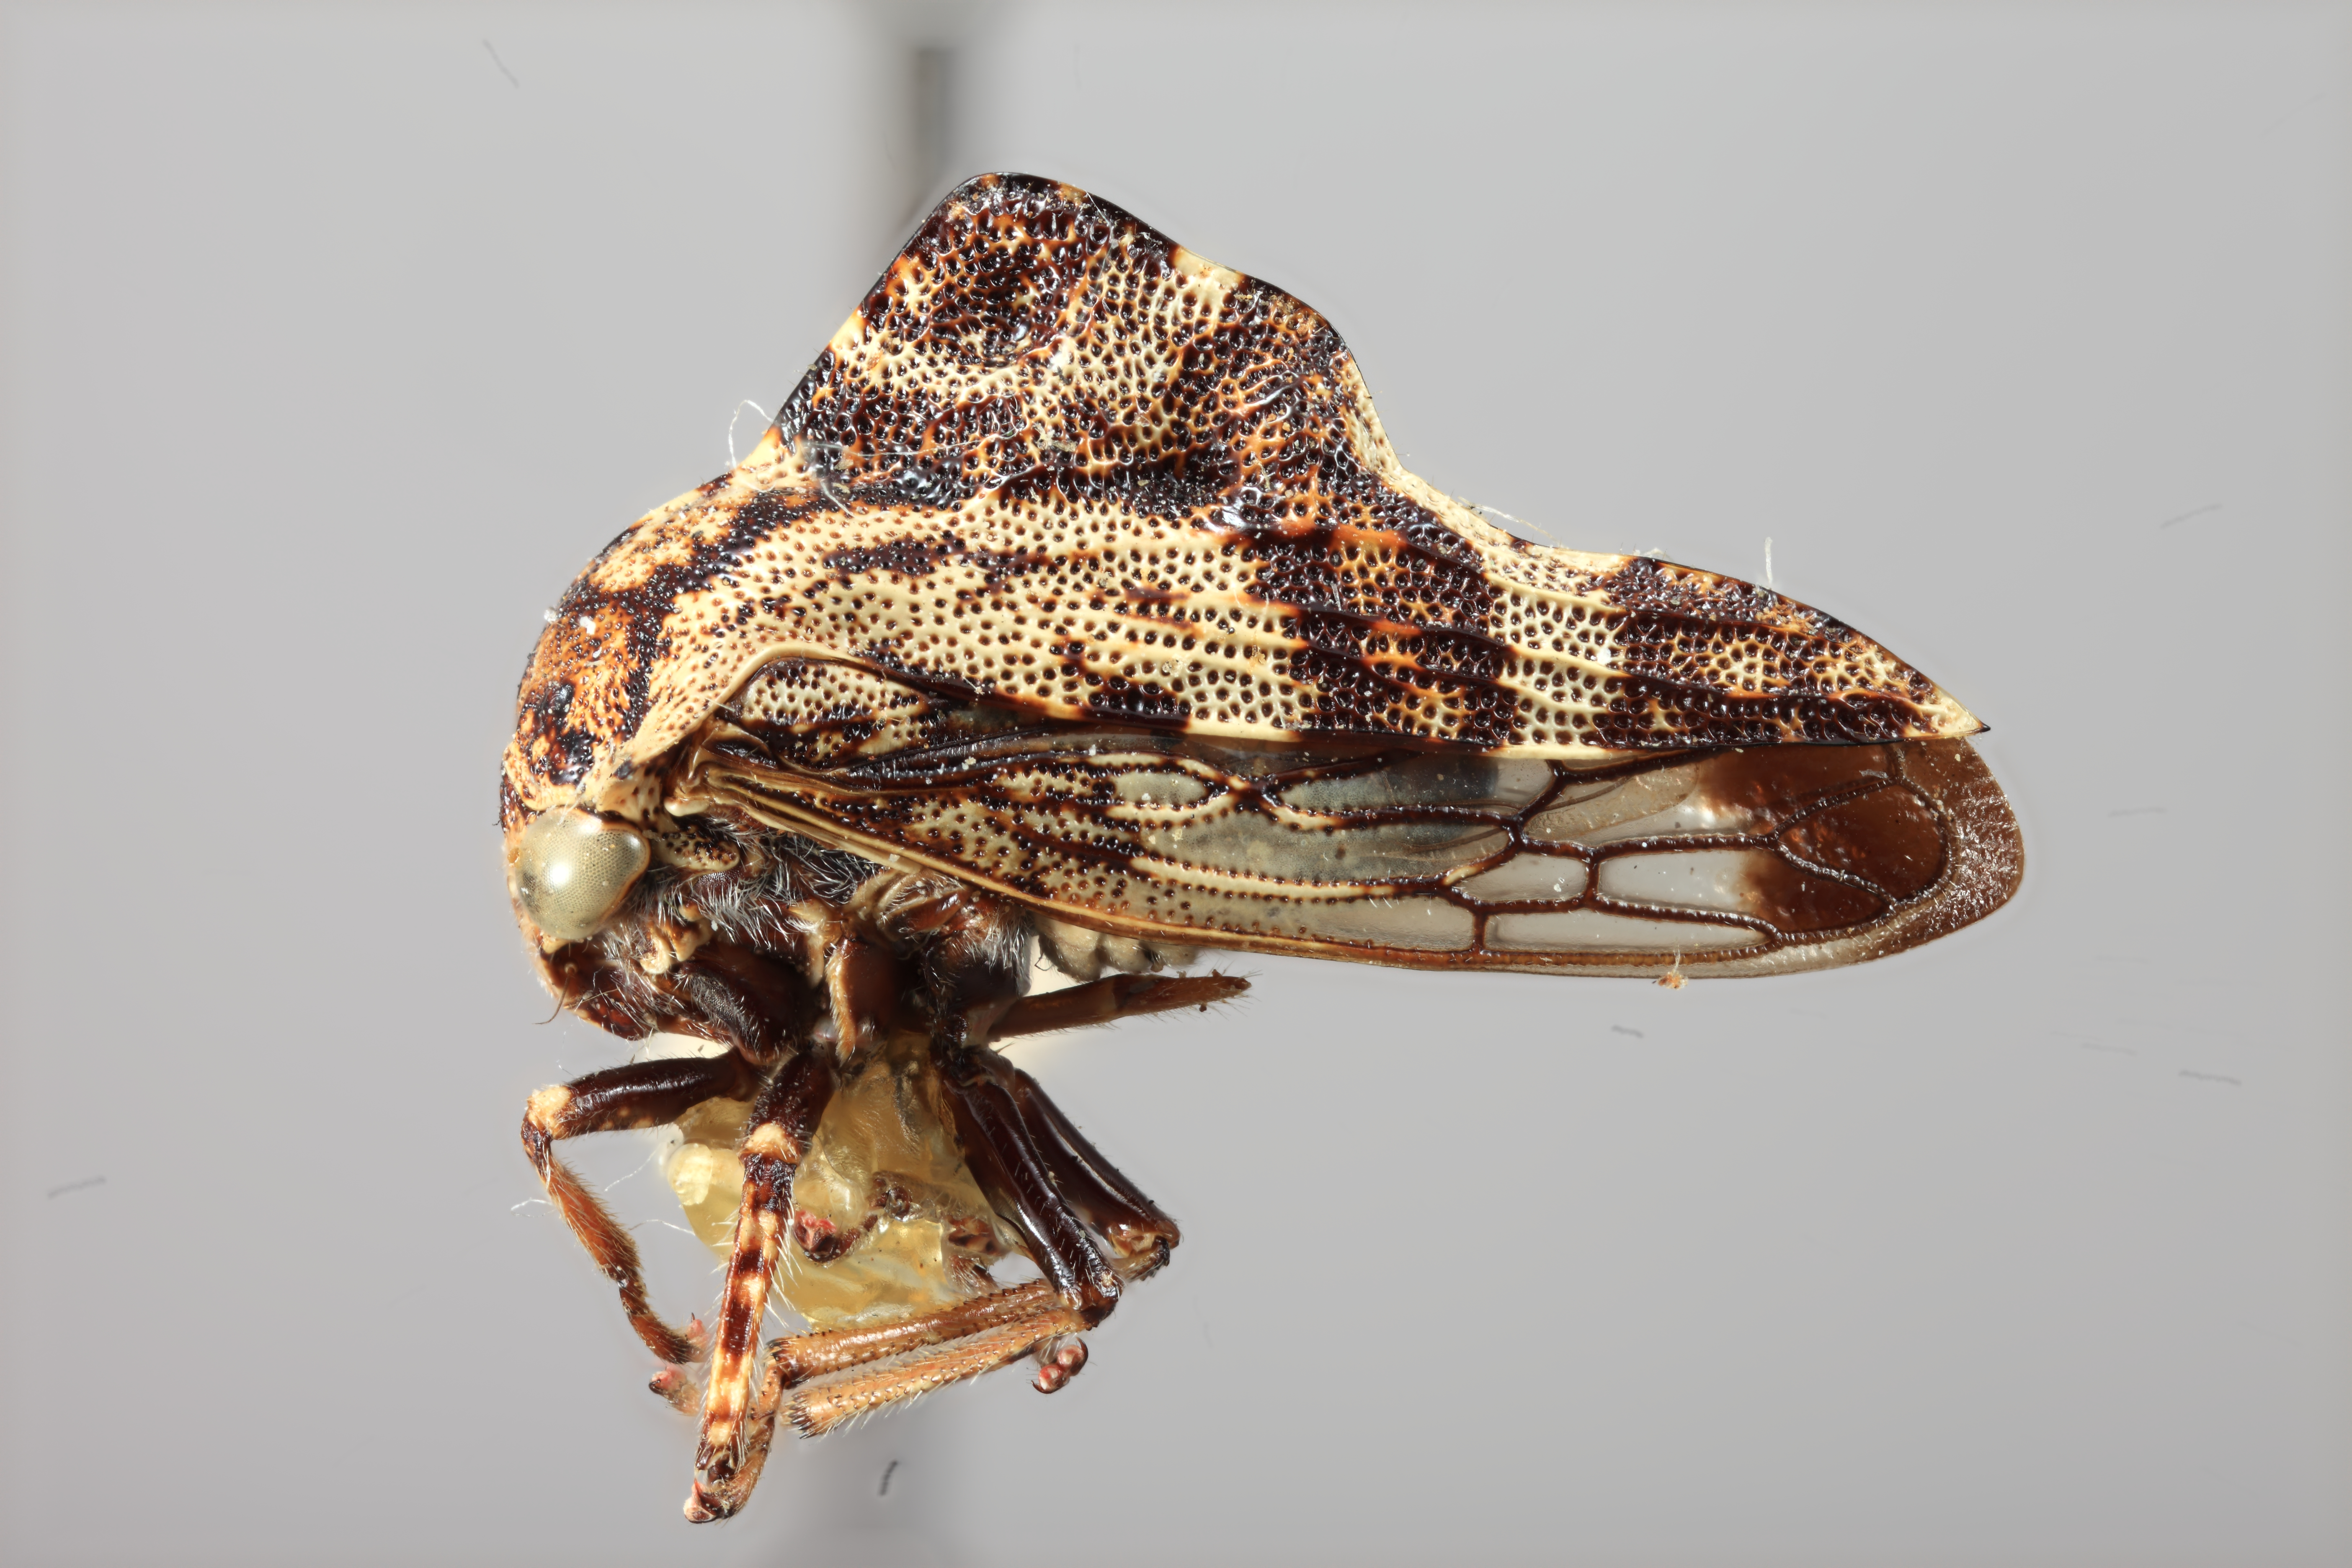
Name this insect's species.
Telamona ehrhorni
